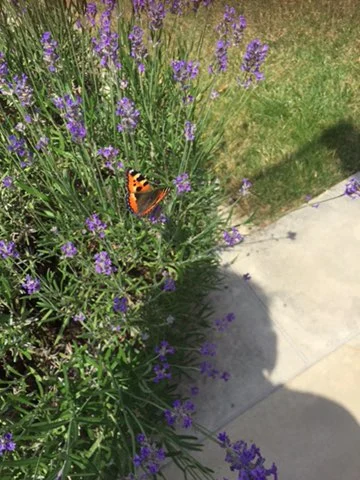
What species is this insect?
Aglais urticae
